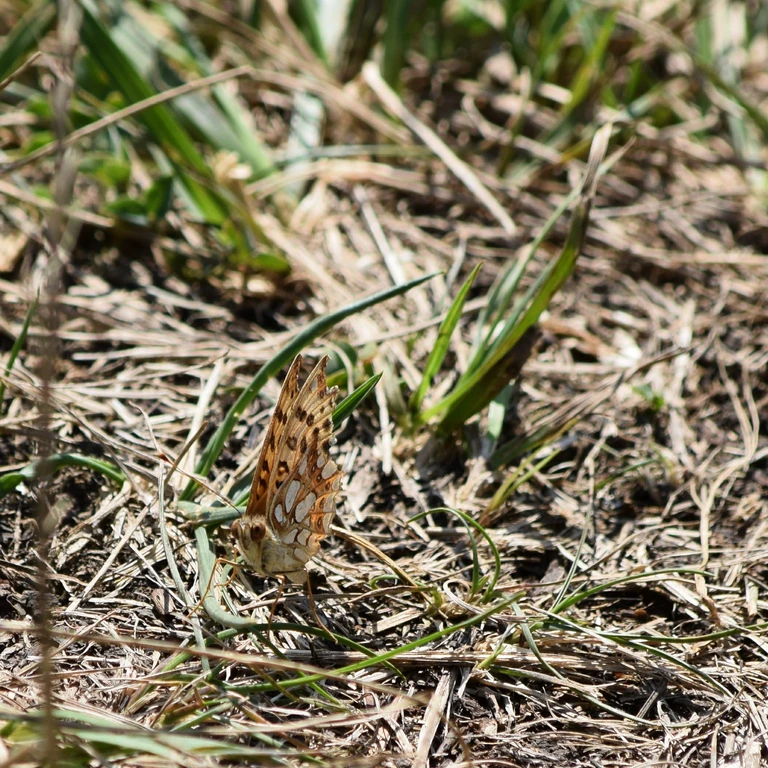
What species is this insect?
Issoria lathonia
